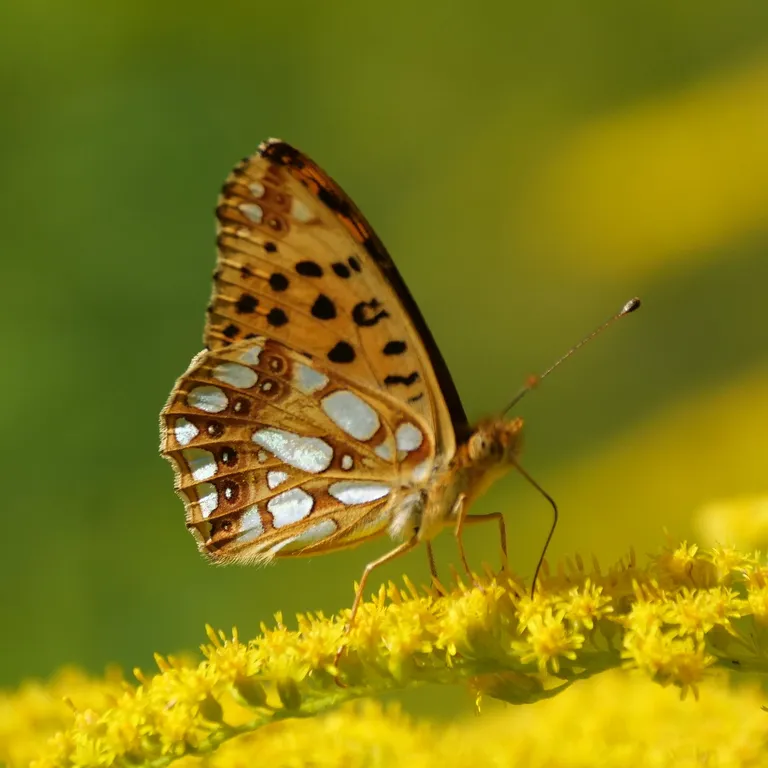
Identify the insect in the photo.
Issoria lathonia
